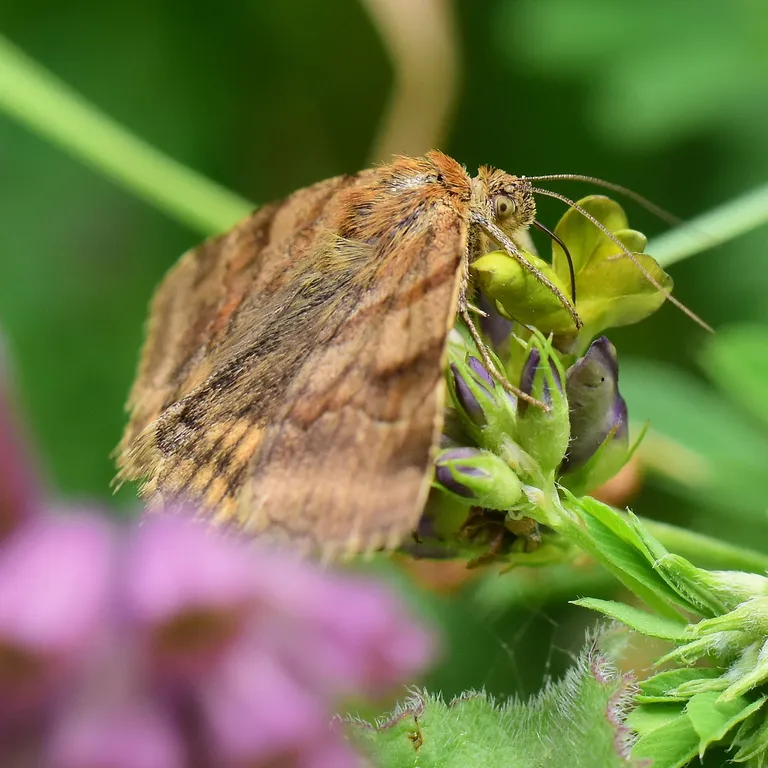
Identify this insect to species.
Euclidia glyphica
